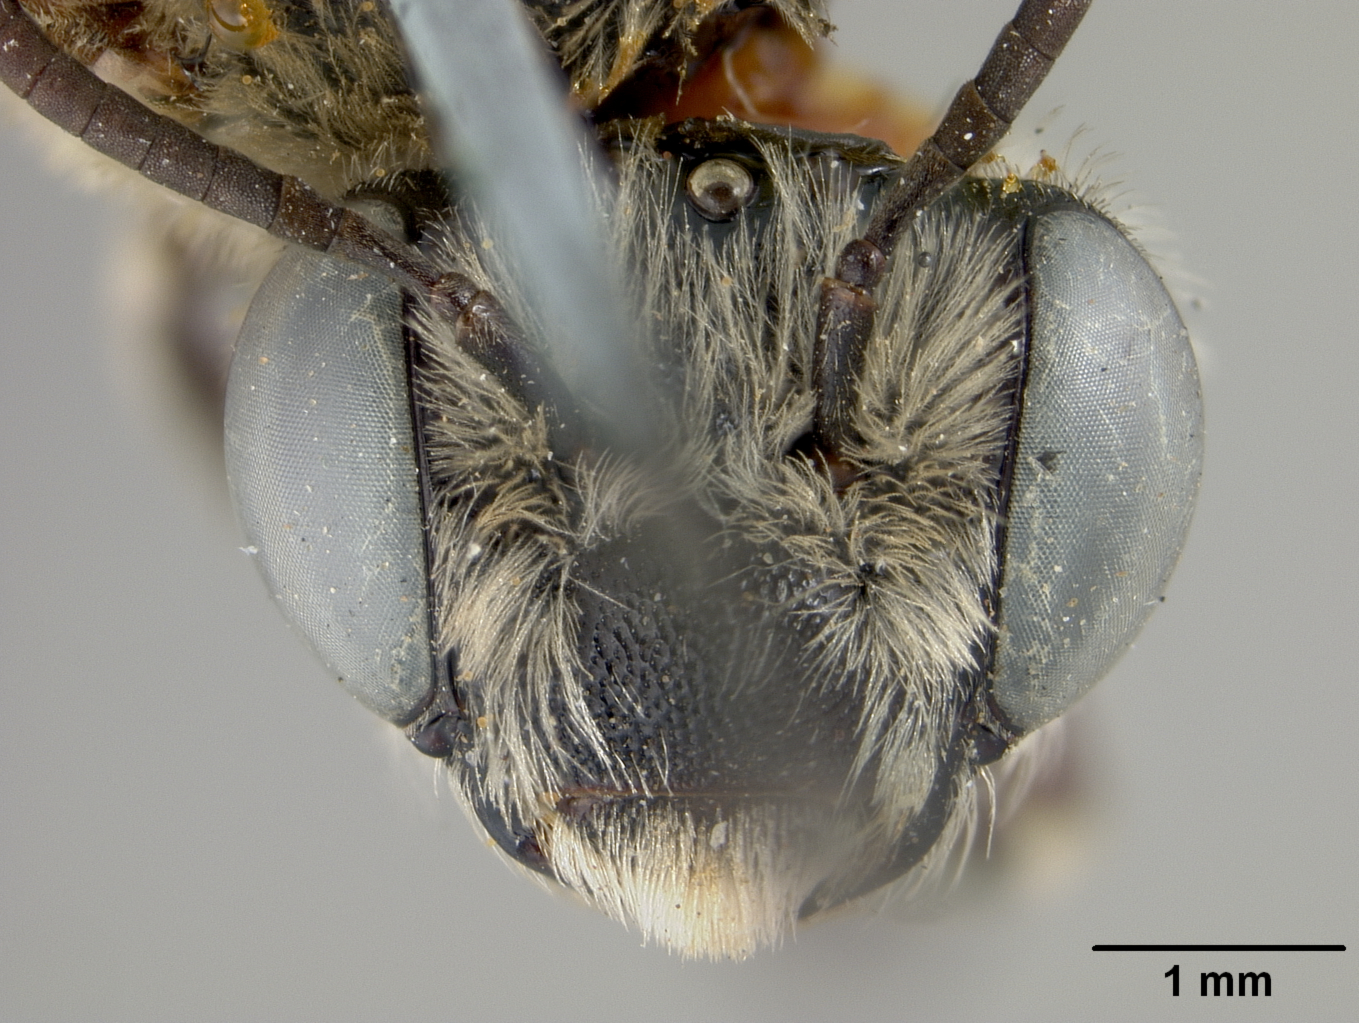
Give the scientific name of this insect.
Xenoglossodes imitatrix
